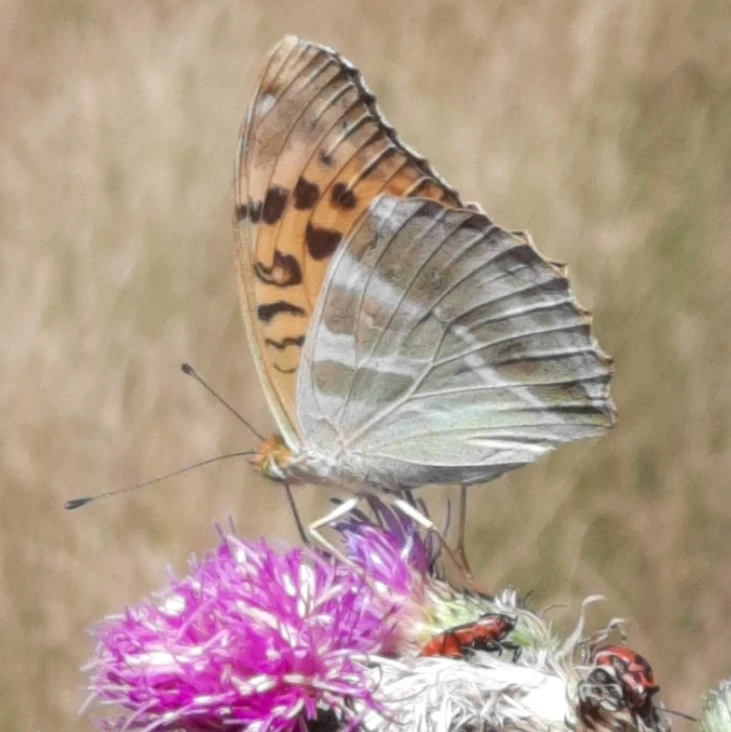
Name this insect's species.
Argynnis paphia
